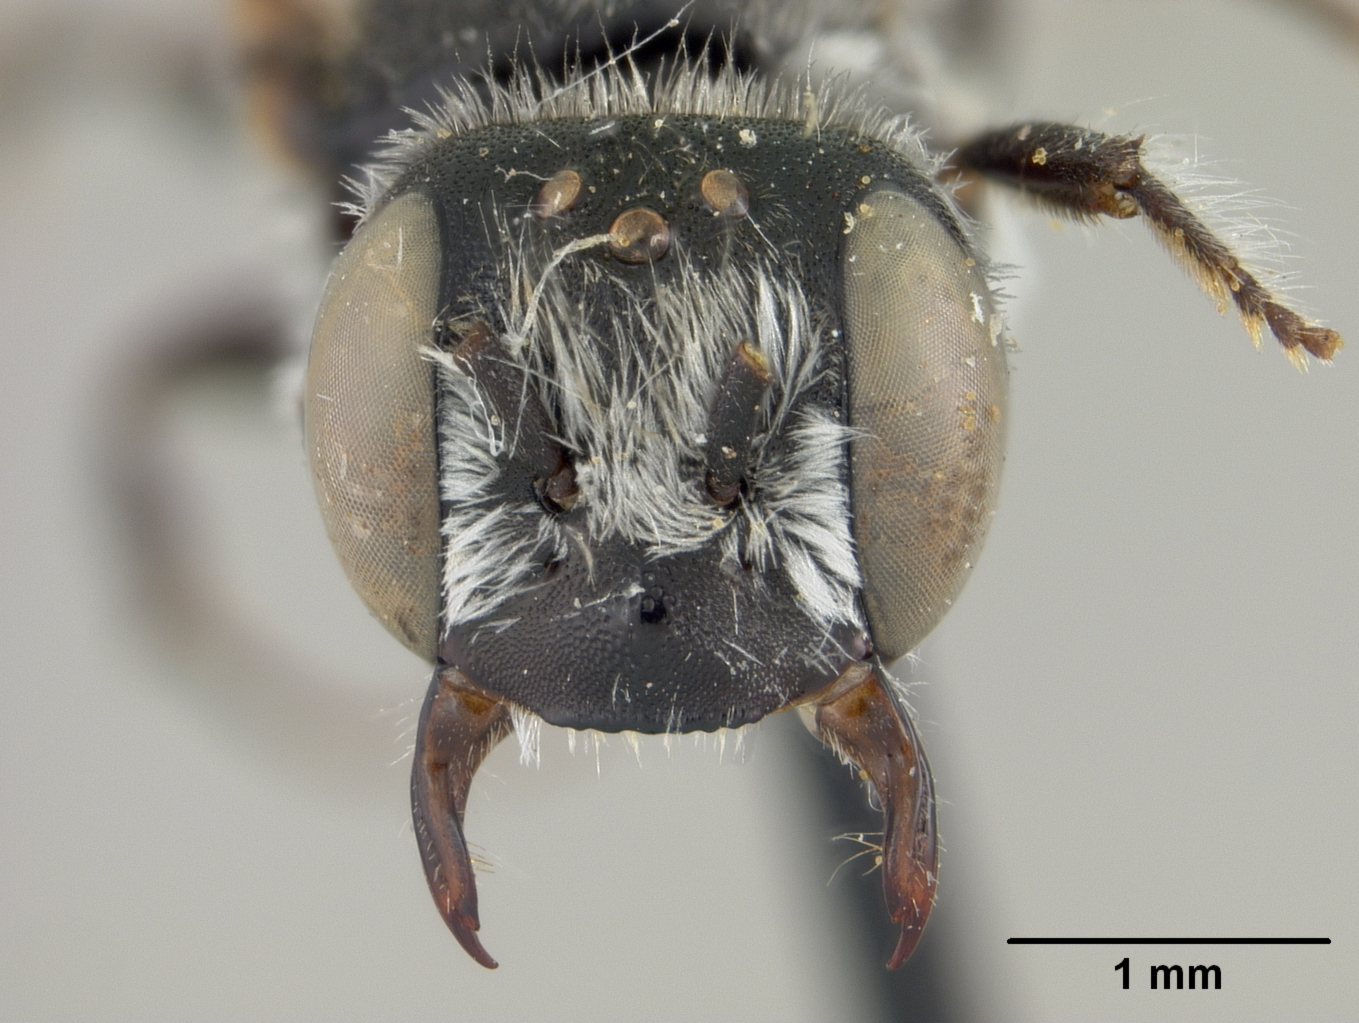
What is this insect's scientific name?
Proteriades torchioi
